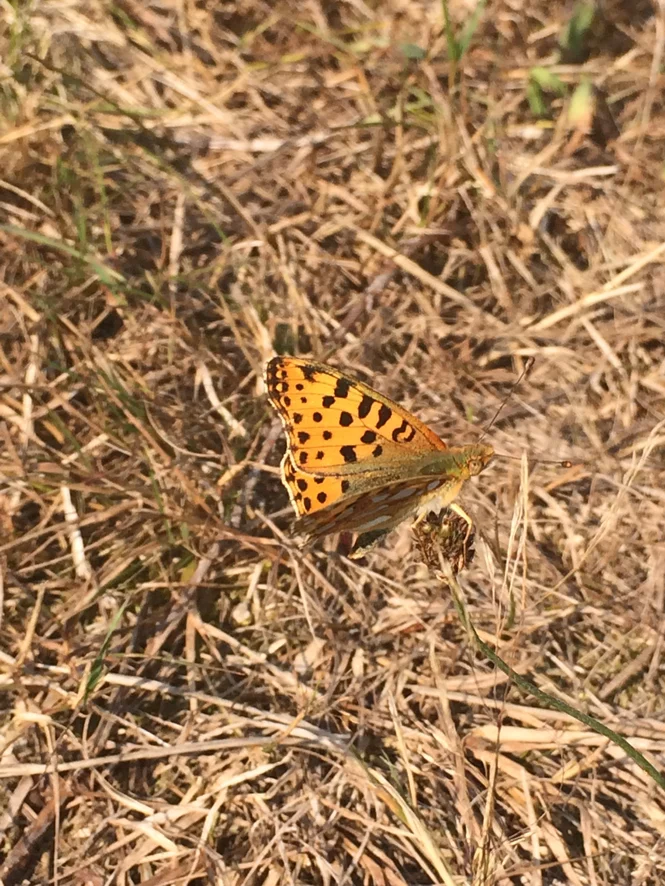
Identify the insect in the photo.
Issoria lathonia
